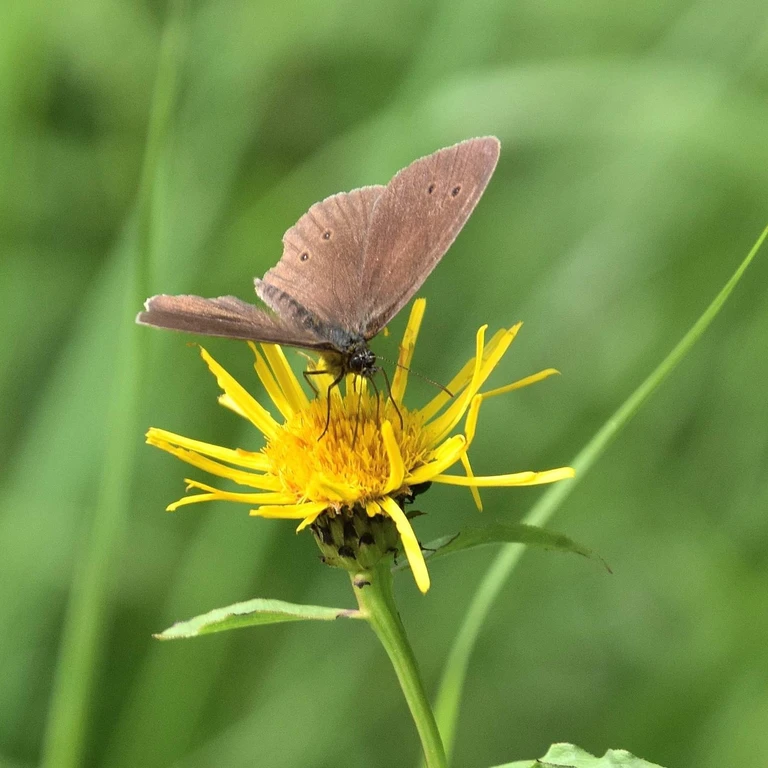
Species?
Aphantopus hyperantus
